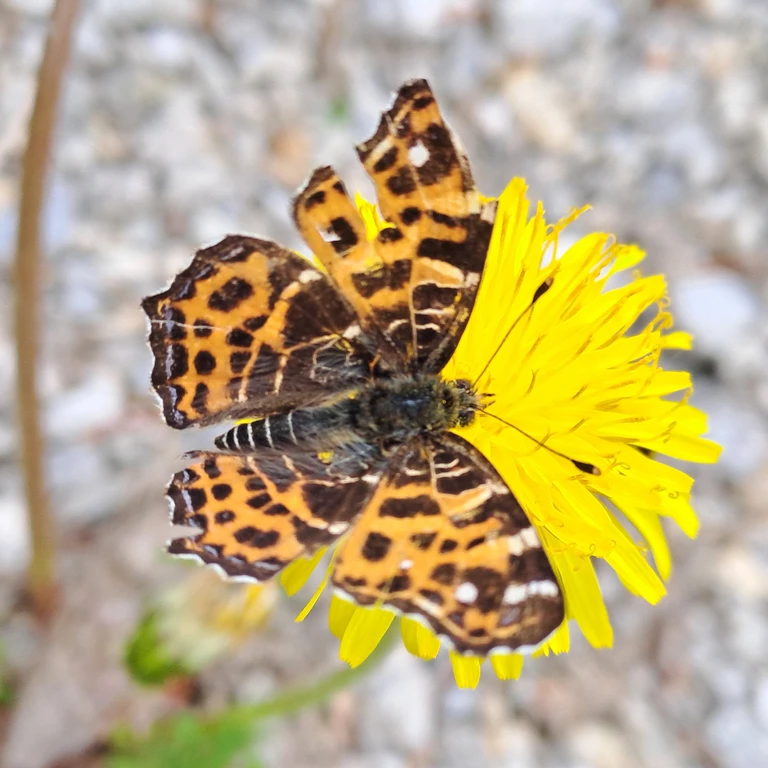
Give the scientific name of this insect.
Araschnia levana
